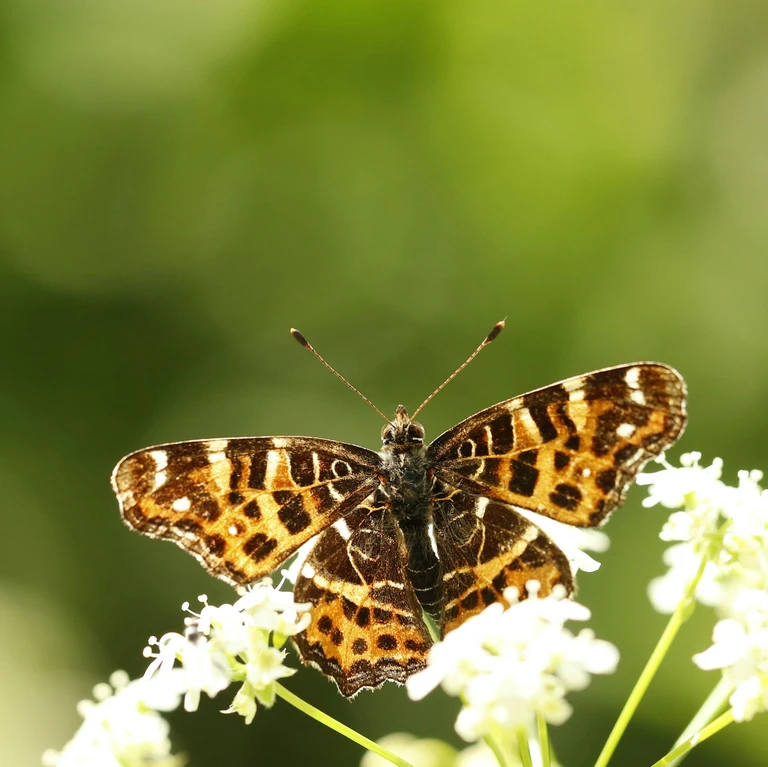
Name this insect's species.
Araschnia levana
